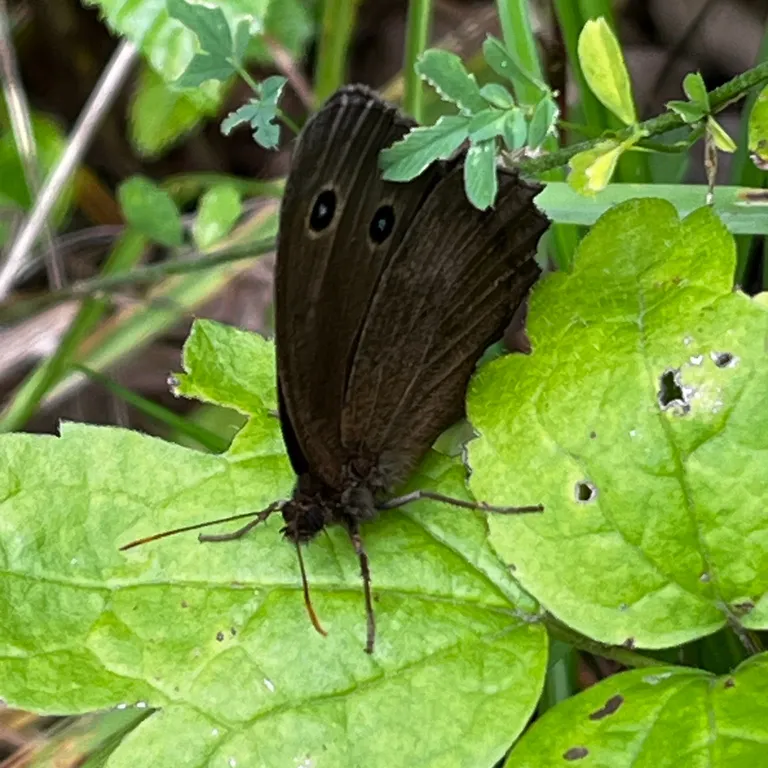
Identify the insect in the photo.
Minois dryas
